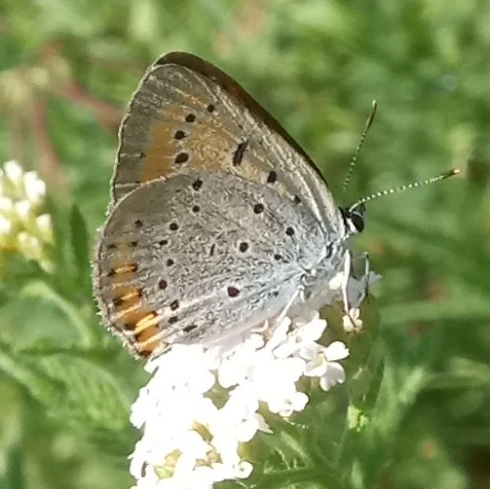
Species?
Lycaena dispar
